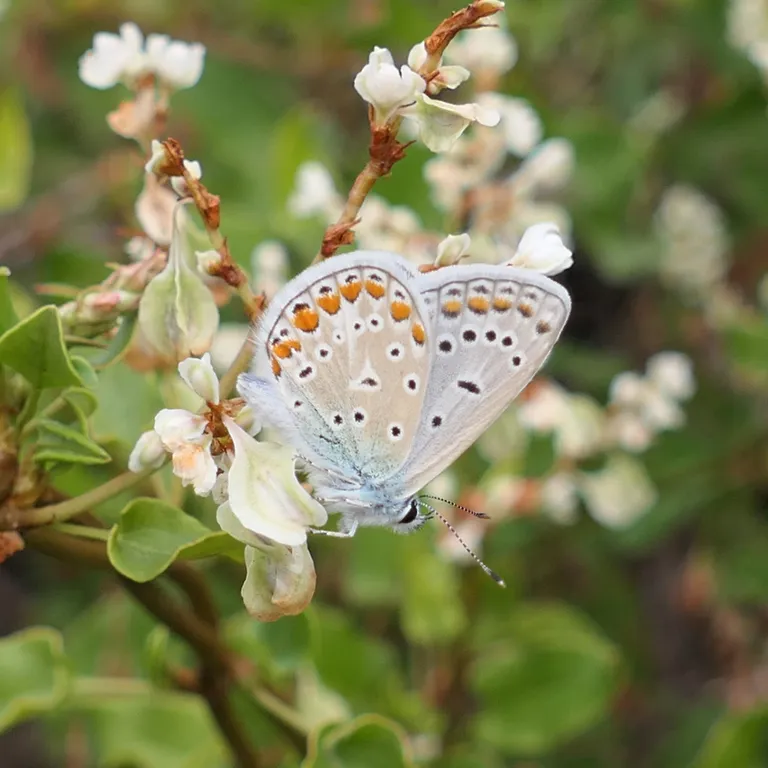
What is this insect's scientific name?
Polyommatus icarus
